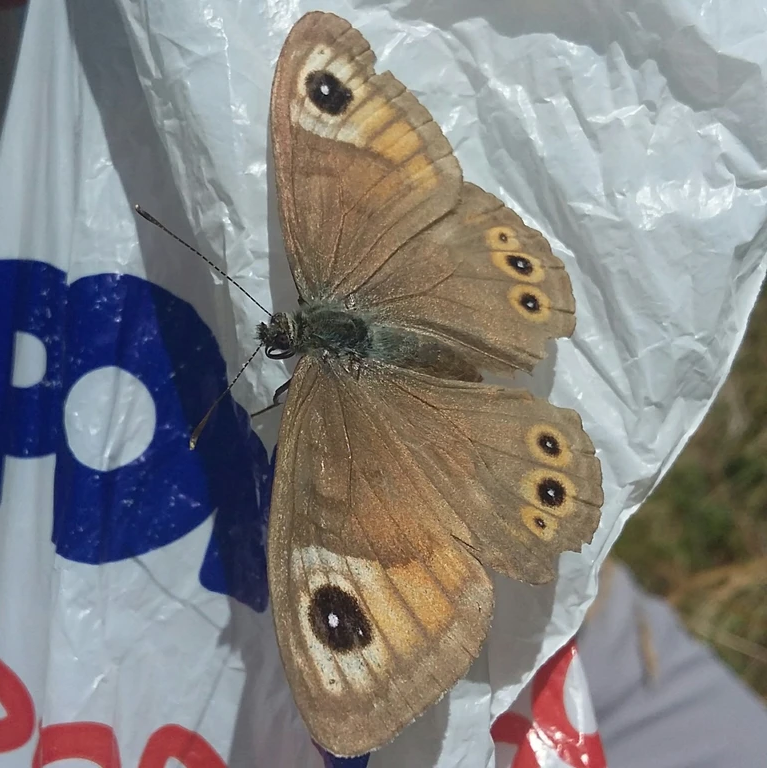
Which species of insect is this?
Lasiommata maera (also Pararge maera)
